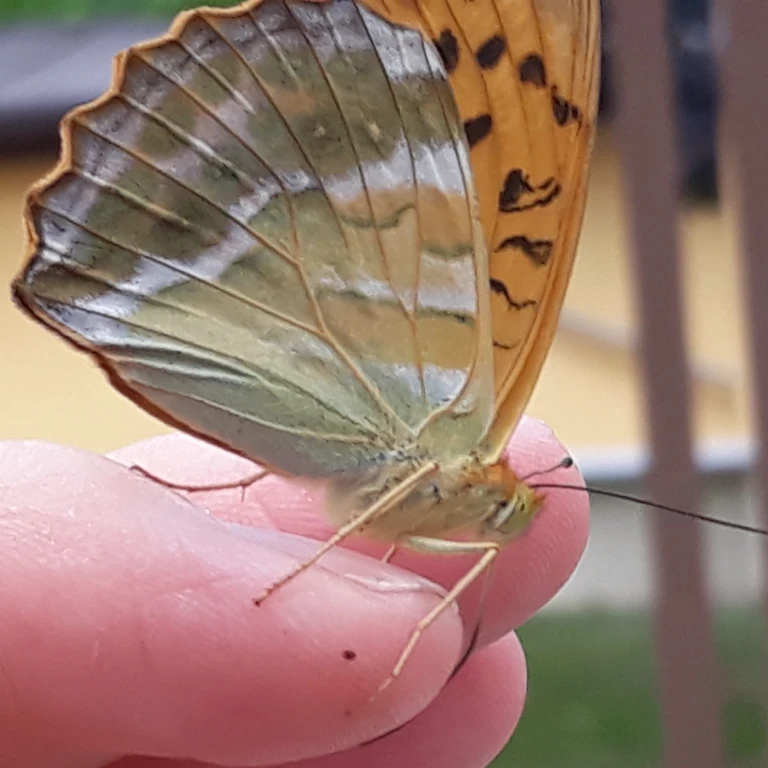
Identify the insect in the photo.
Argynnis paphia
